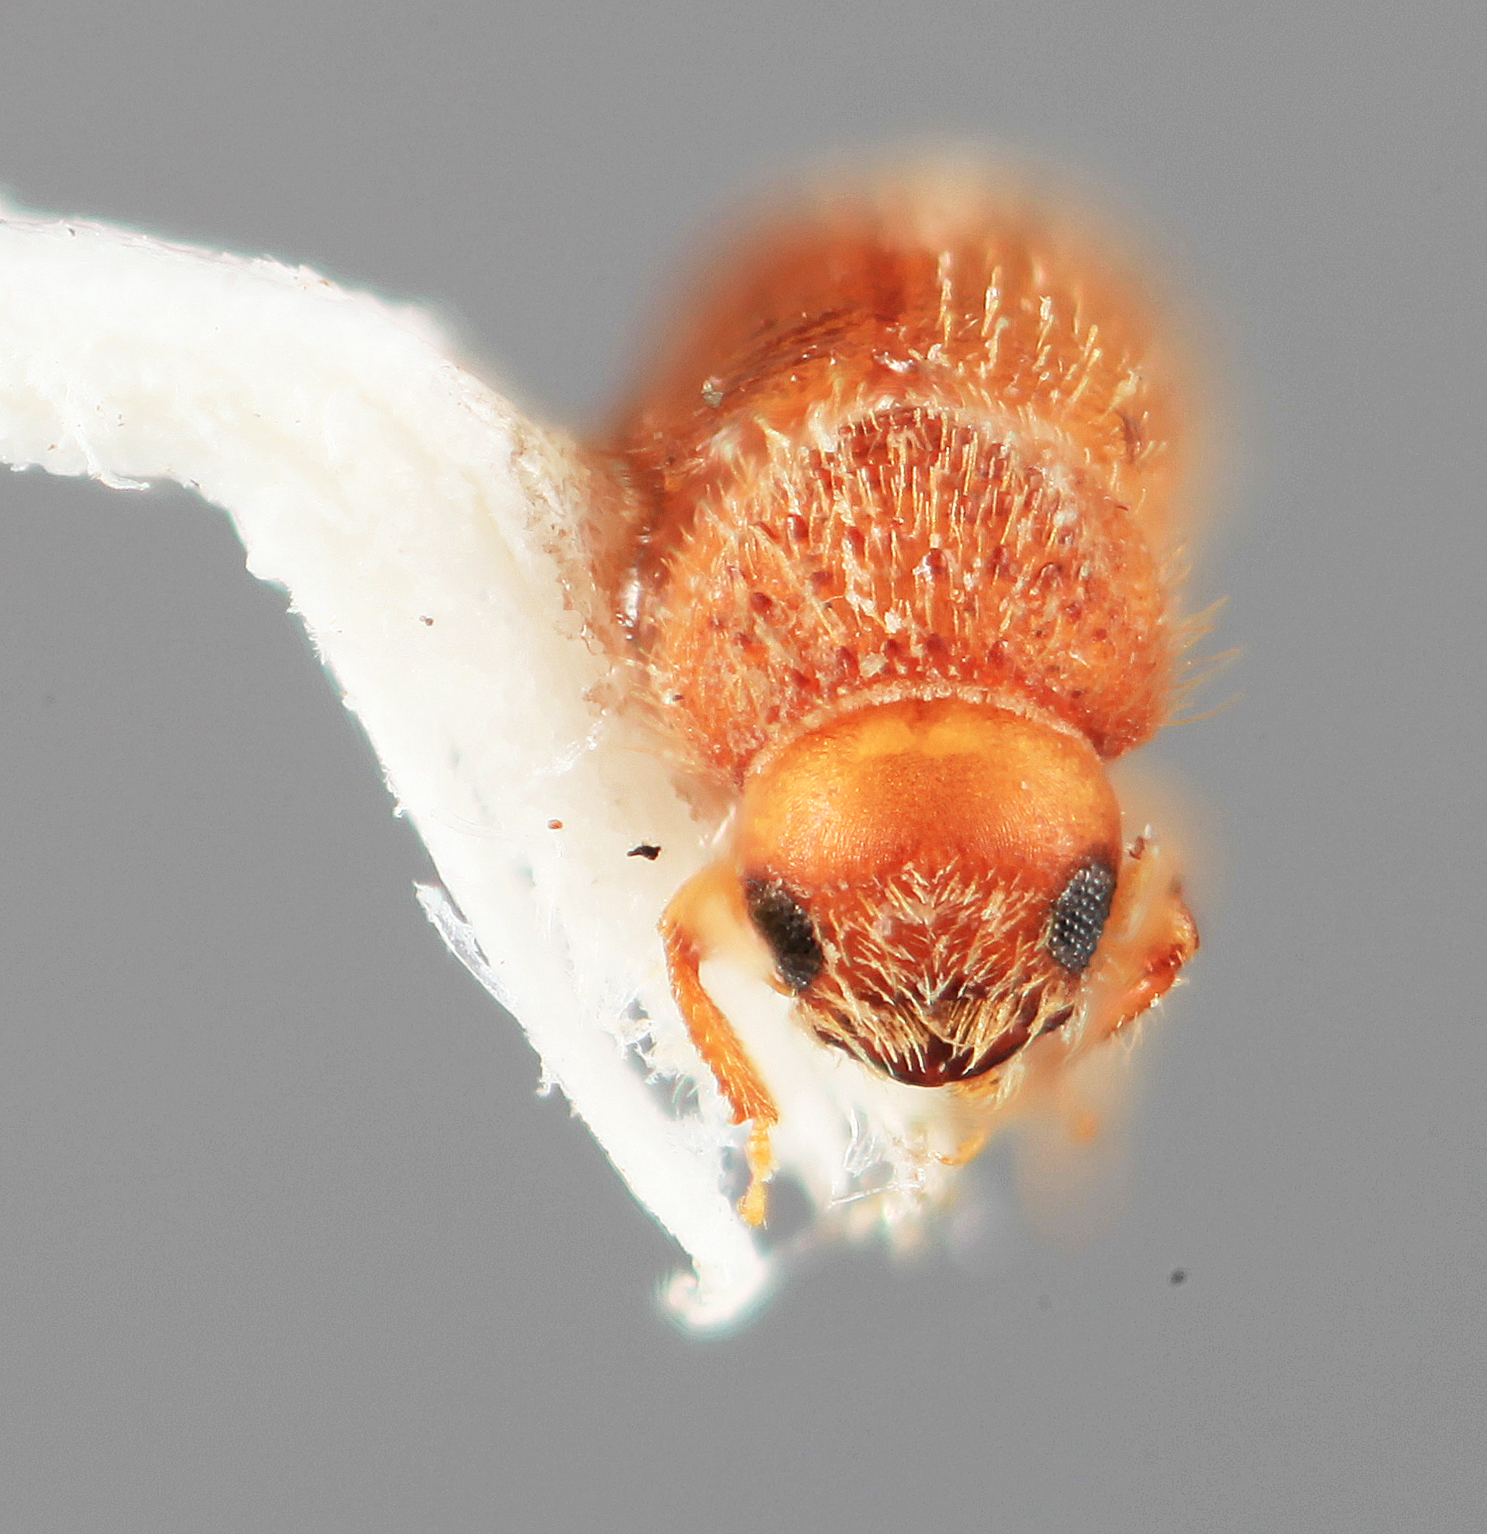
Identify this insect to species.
Cryptocarenus barinensis
